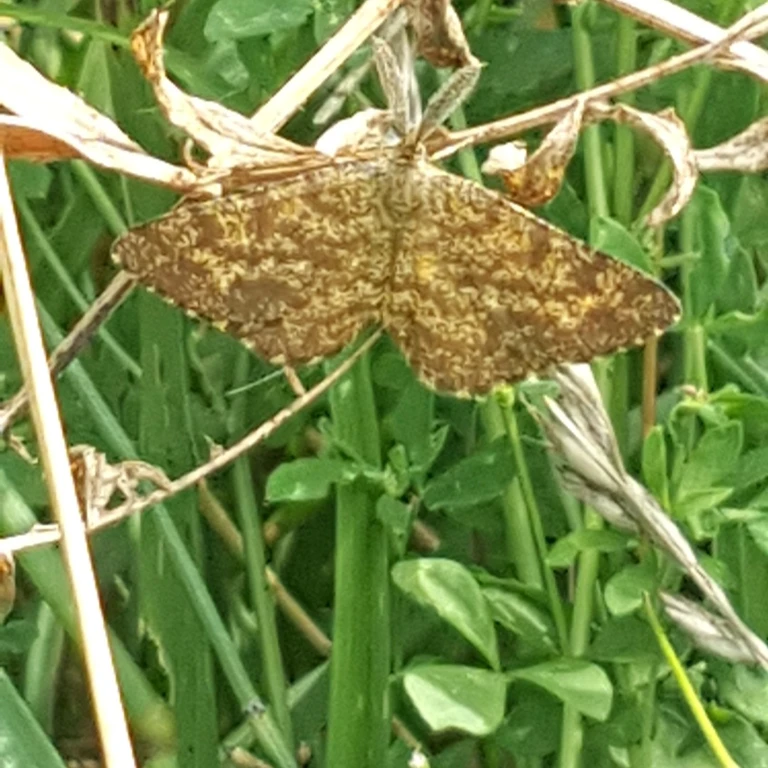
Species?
Ematurga atomaria
